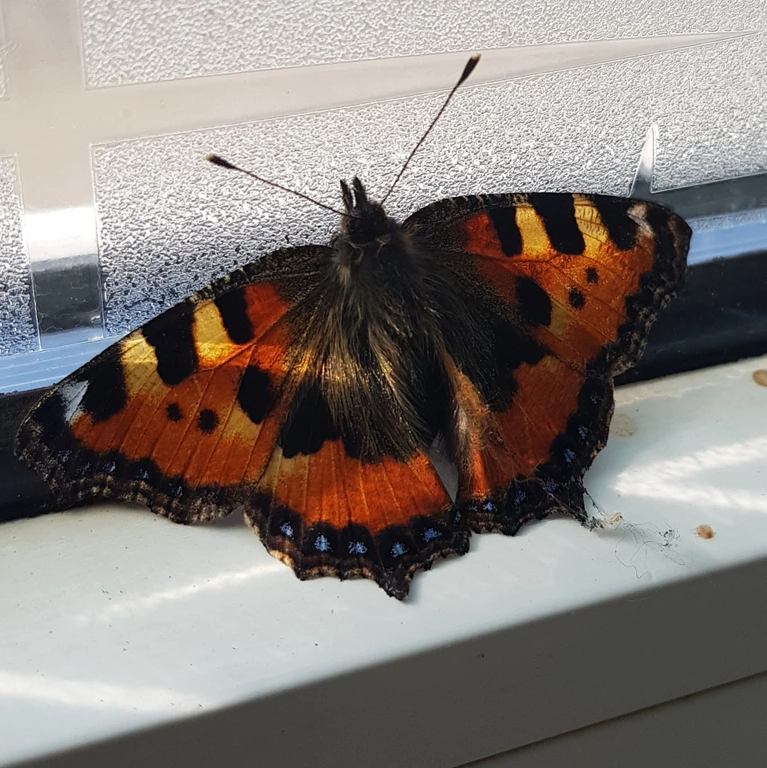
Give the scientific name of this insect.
Aglais urticae
